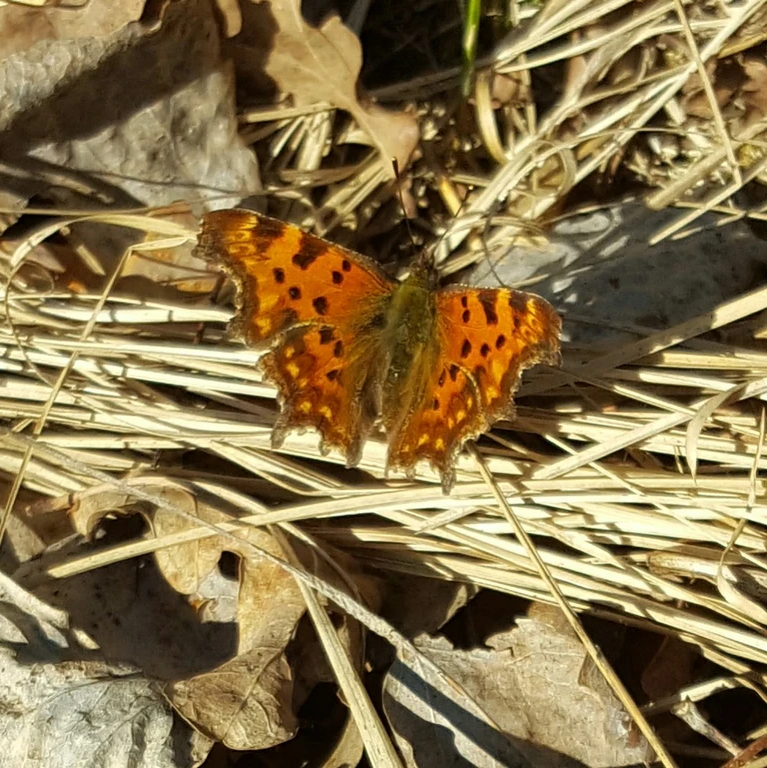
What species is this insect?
Polygonia c-album
